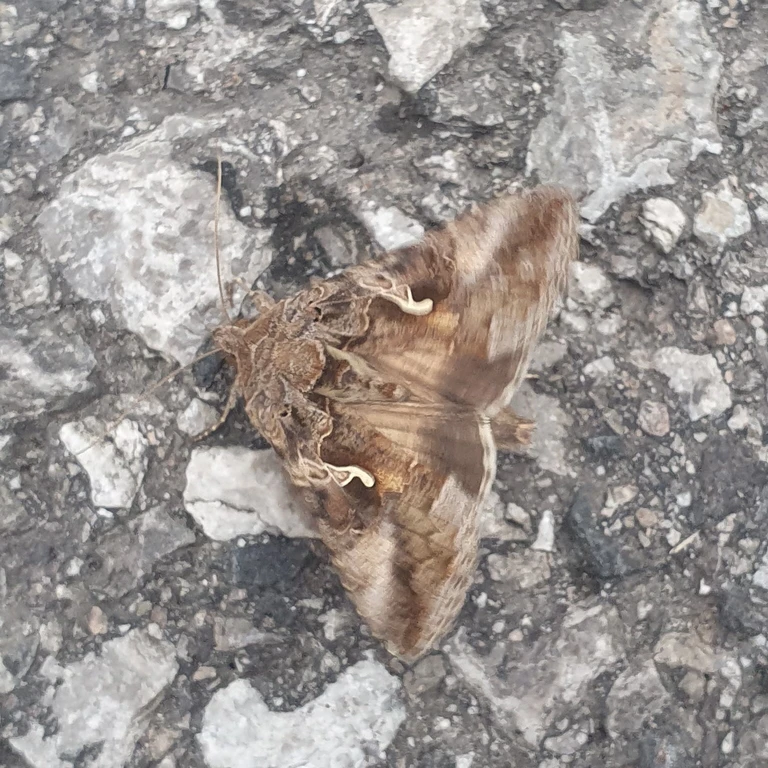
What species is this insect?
Autographa gamma
